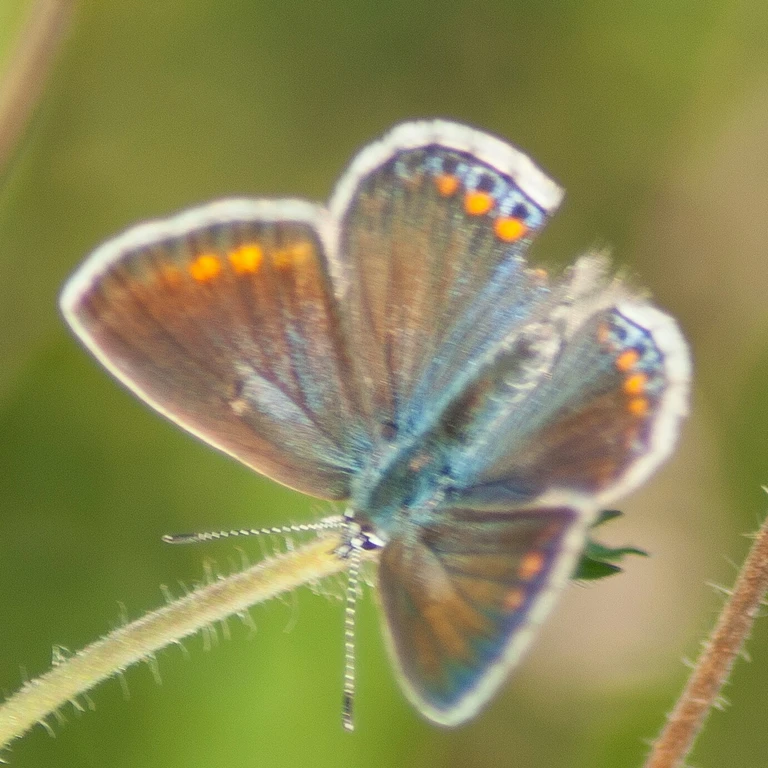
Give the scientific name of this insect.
Polyommatus icarus
